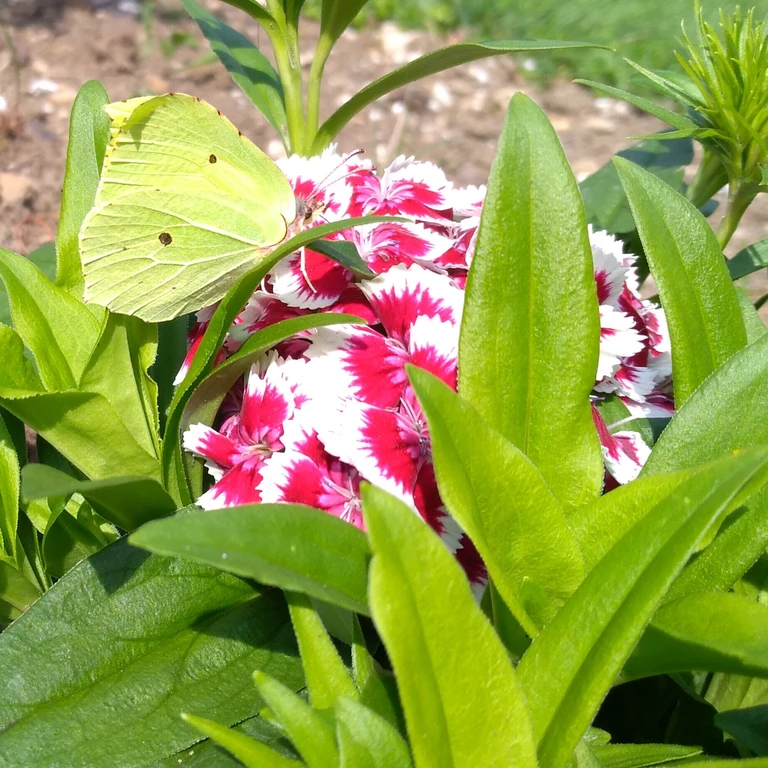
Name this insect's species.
Gonepteryx rhamni
